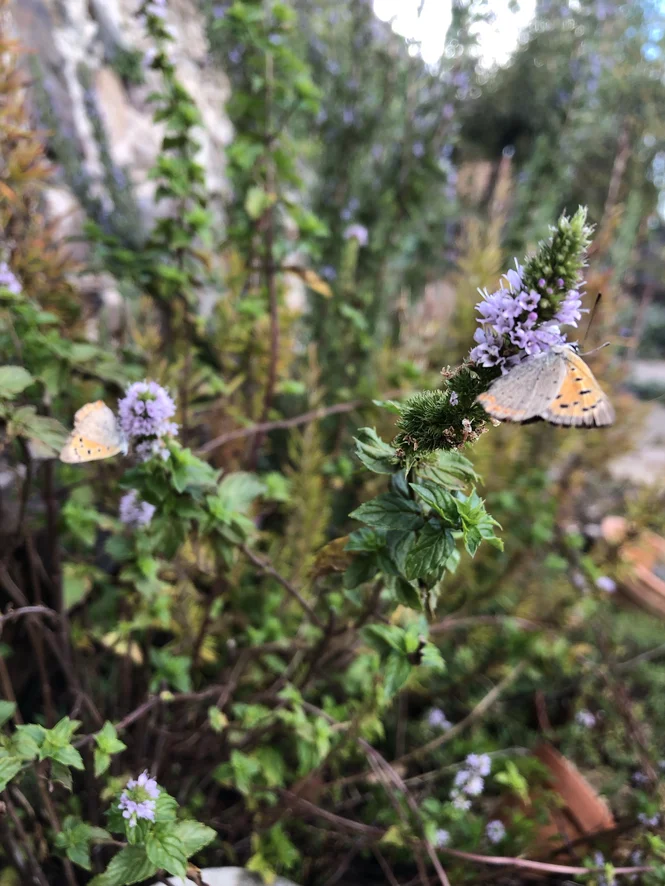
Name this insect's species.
Lycaena phlaeas
